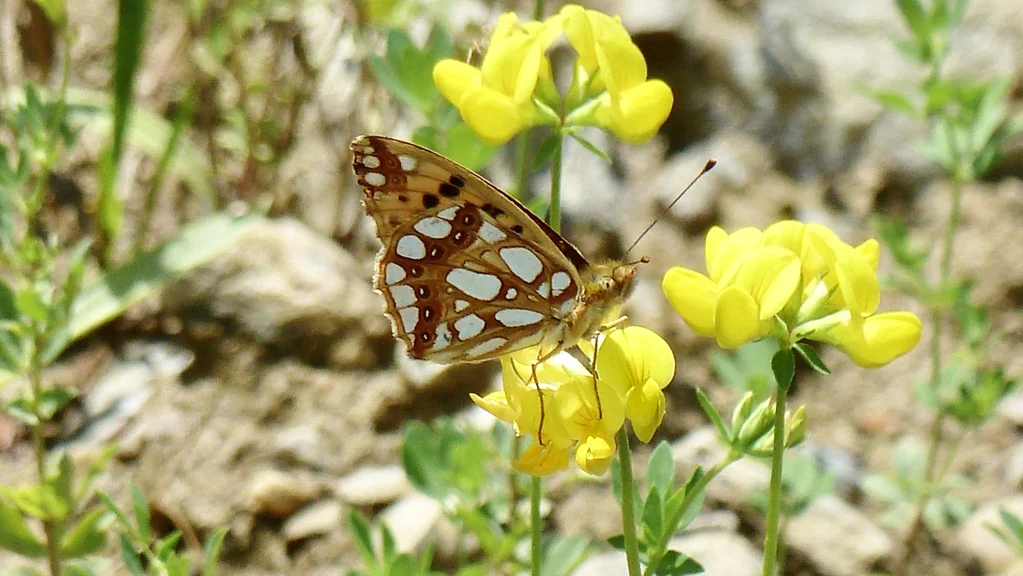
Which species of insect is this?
Issoria lathonia
